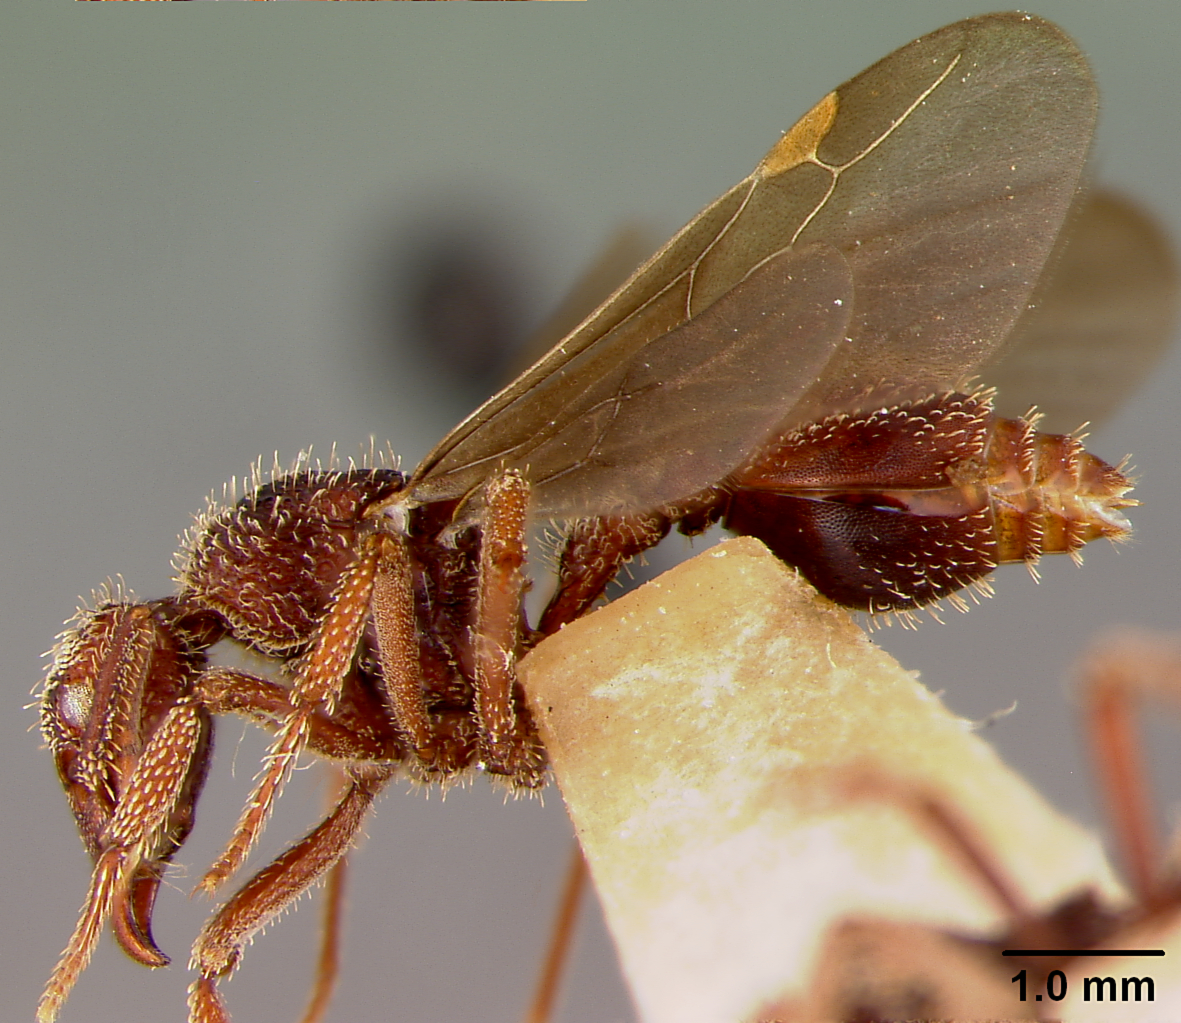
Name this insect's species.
Basiceros manni
